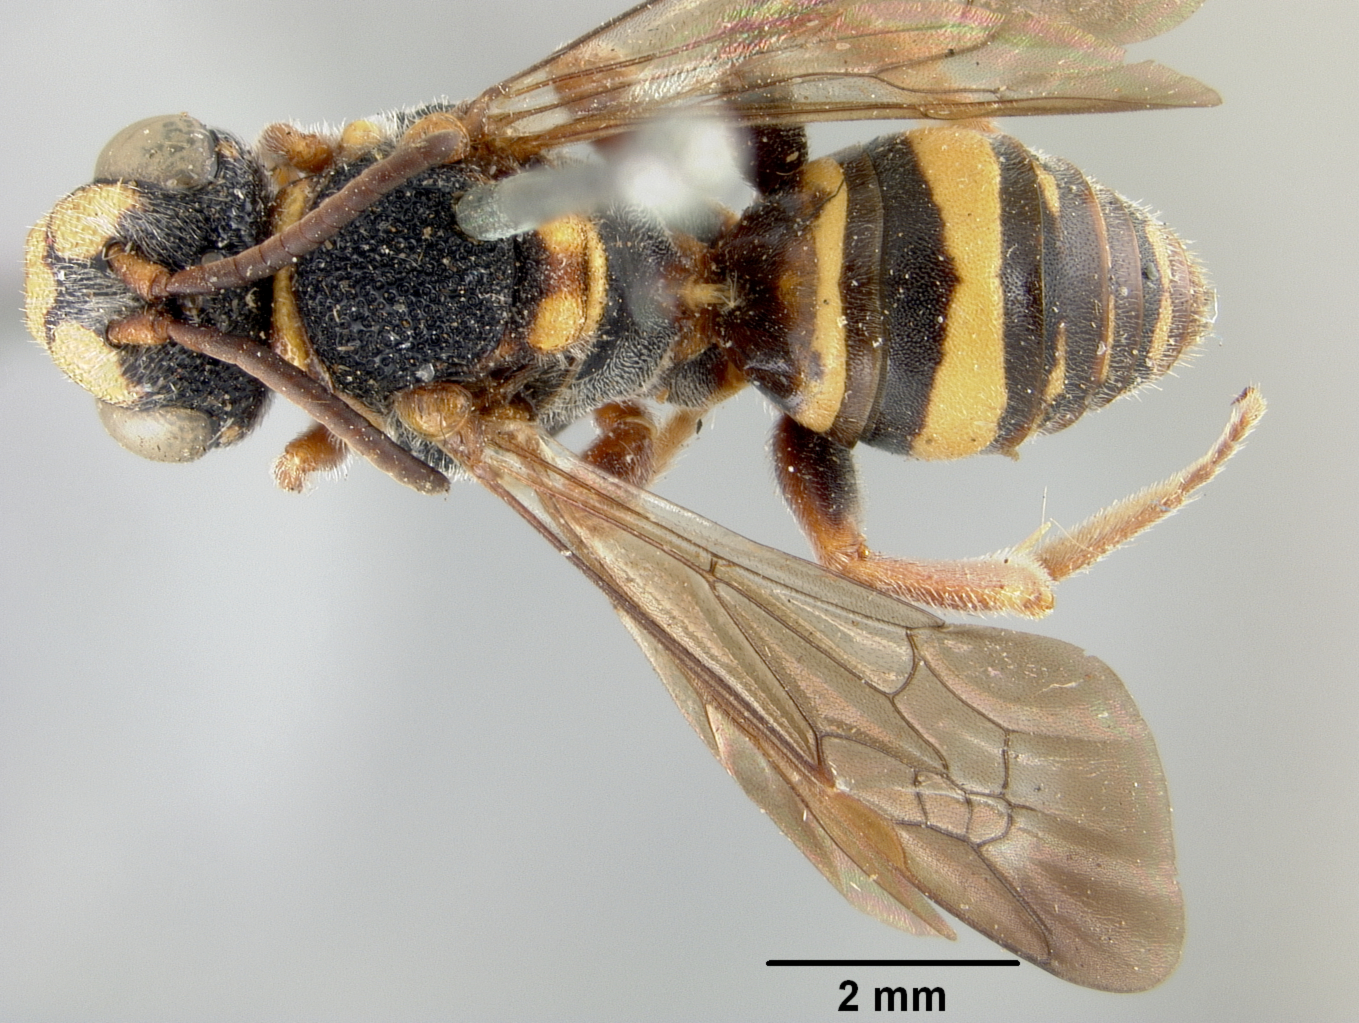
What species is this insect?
Nomada crassula
